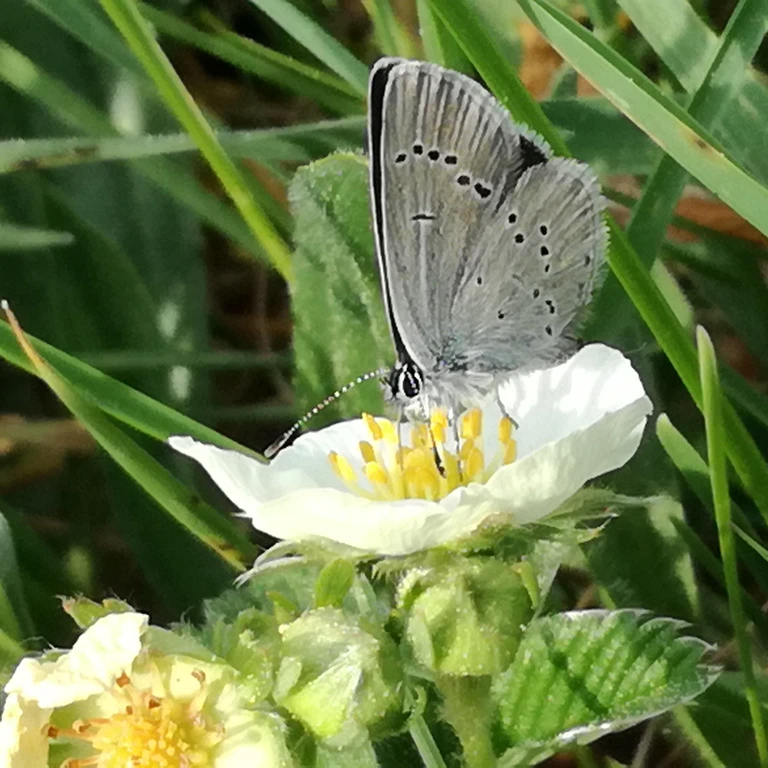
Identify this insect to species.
Cupido minimus
